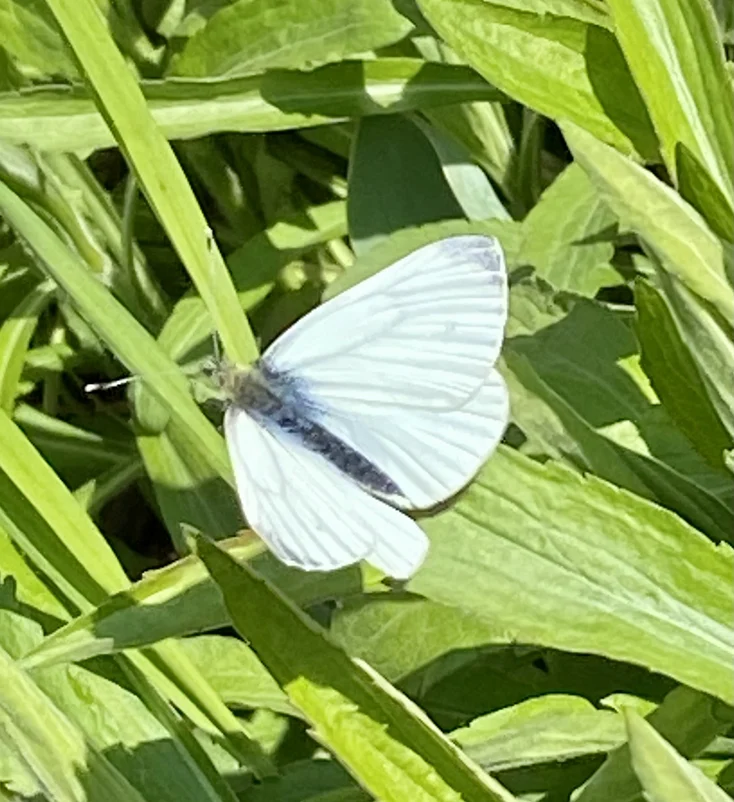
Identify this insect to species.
Pieris napi
